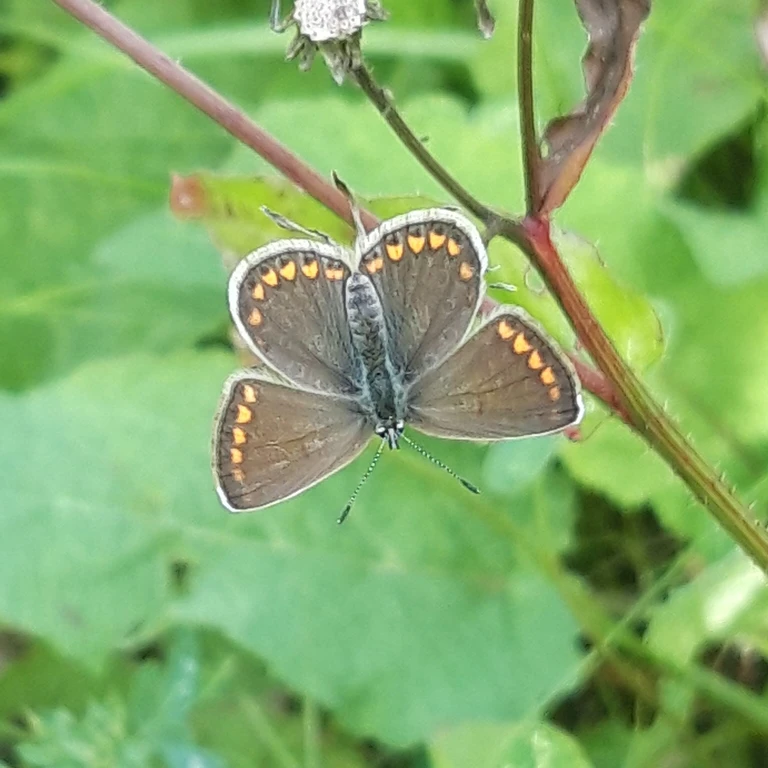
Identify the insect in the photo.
Polyommatus icarus
